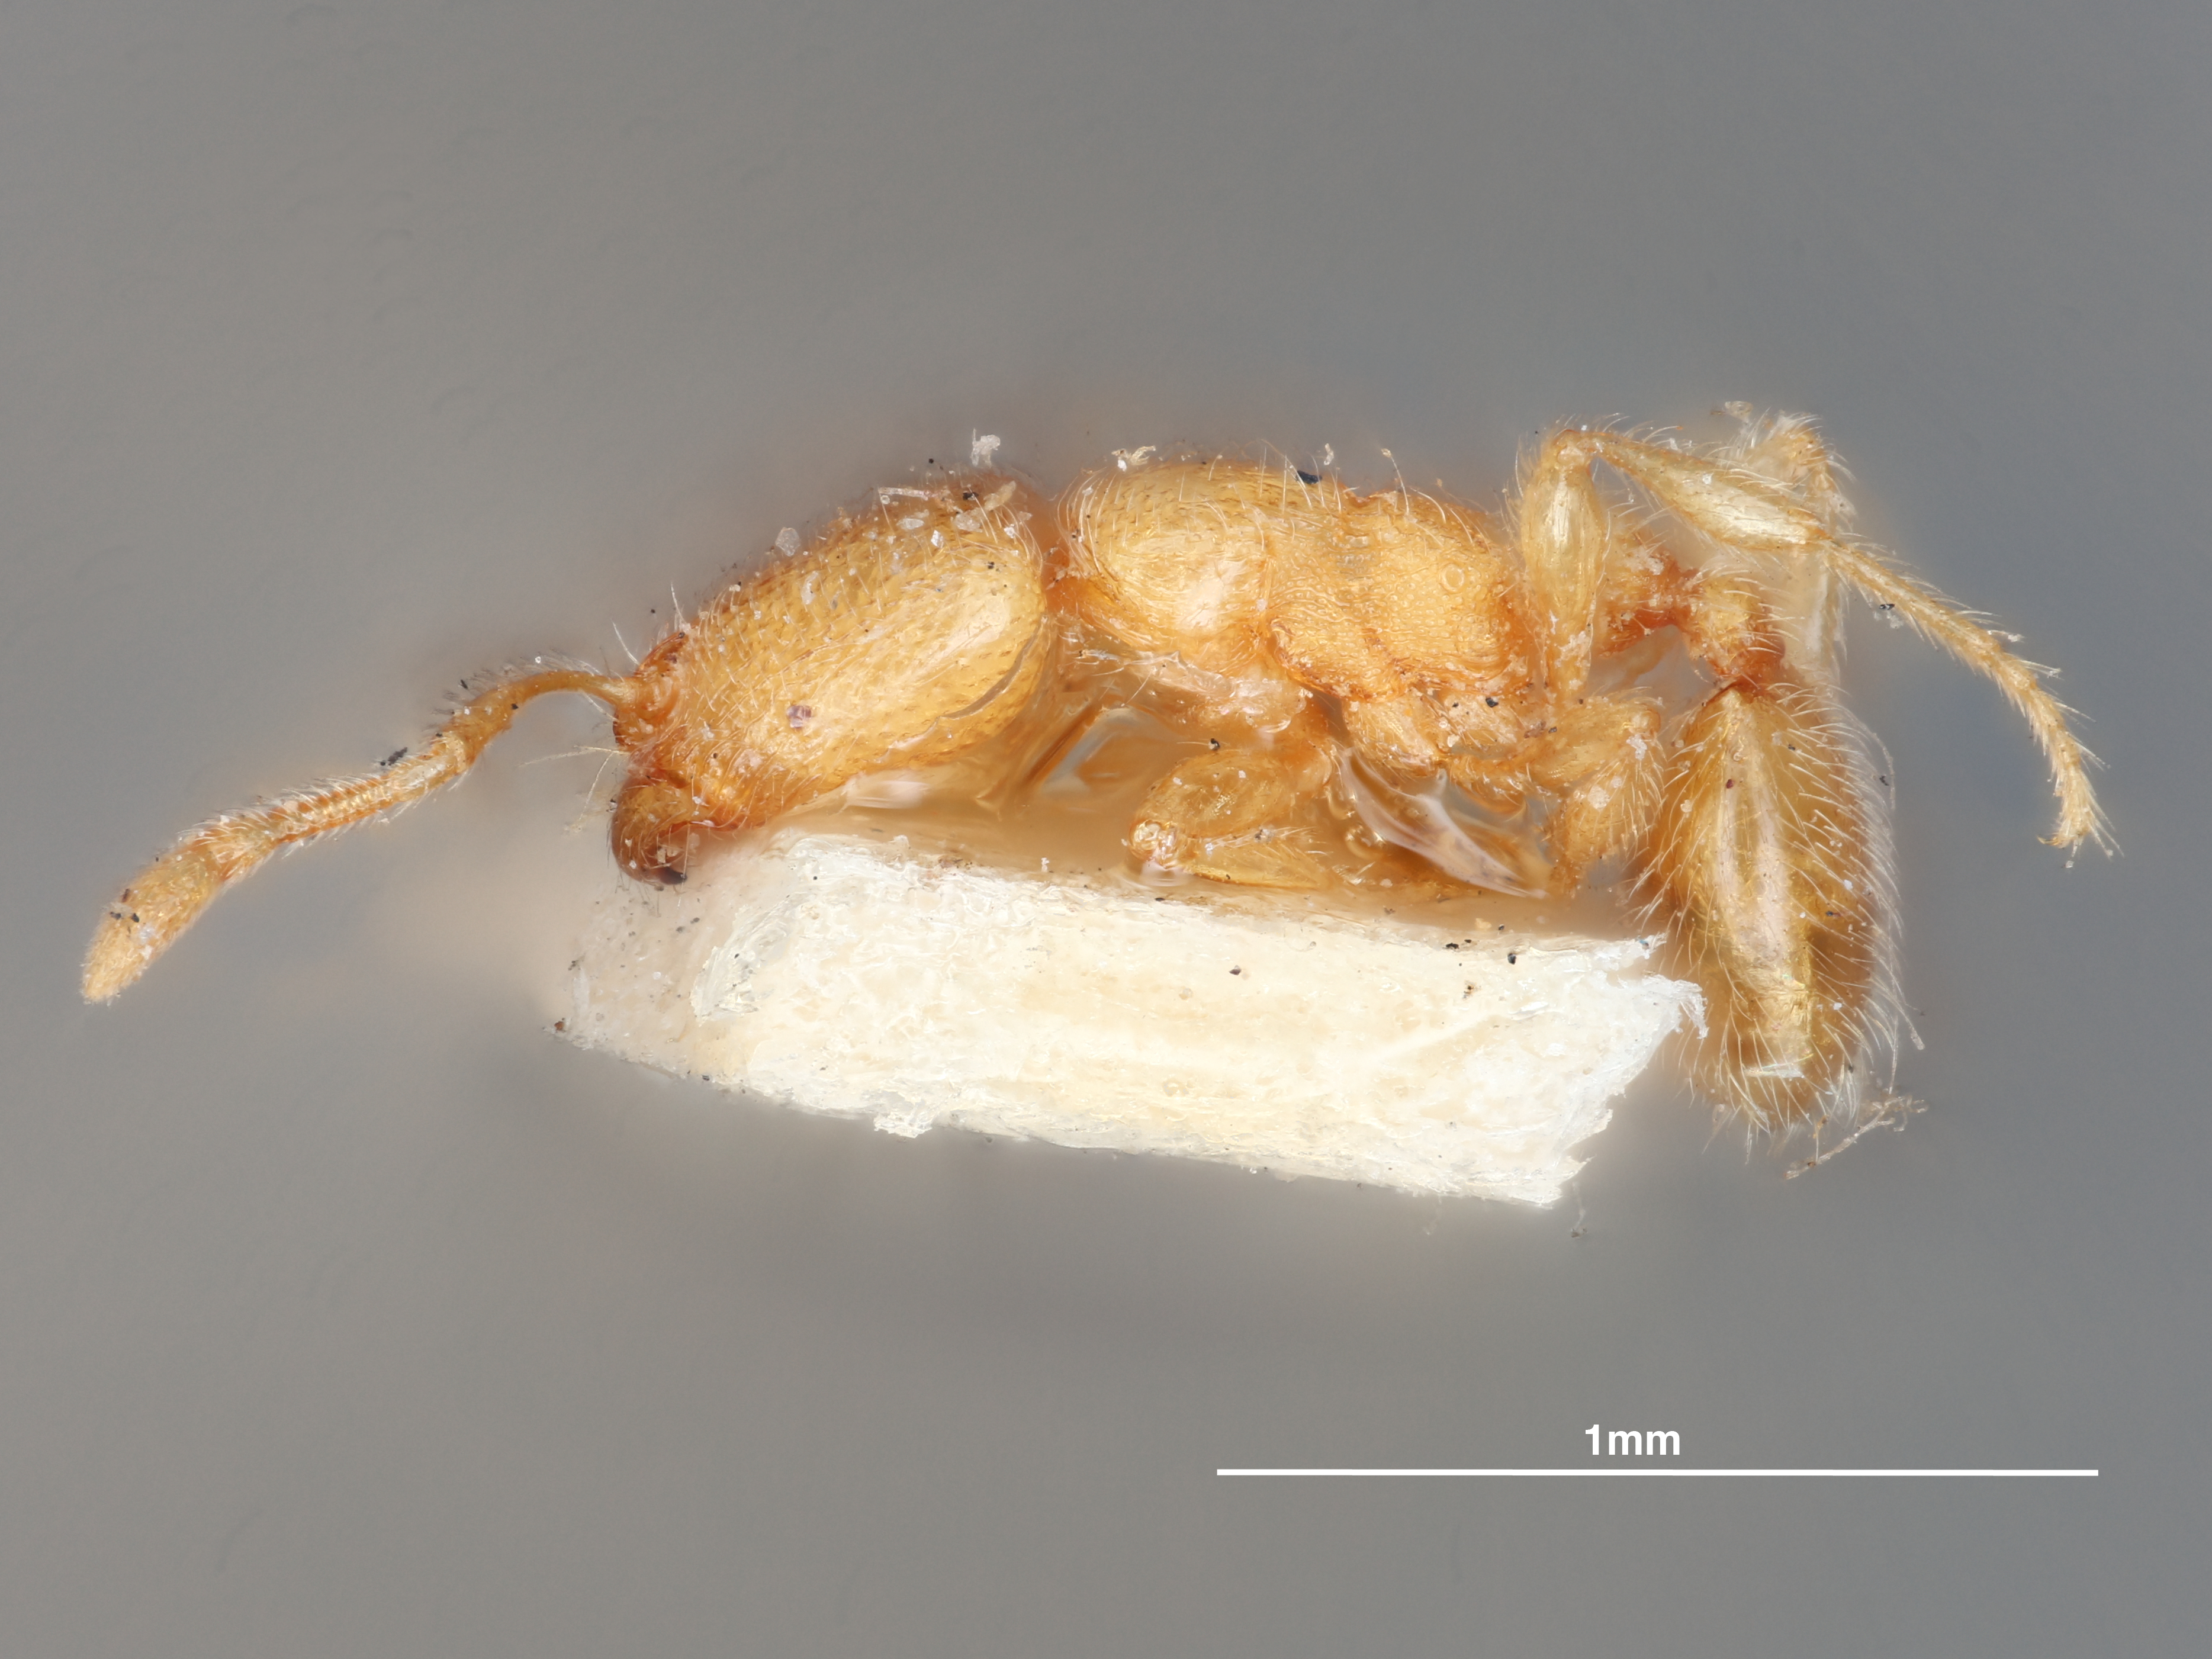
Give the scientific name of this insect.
Erebomyrma longii
